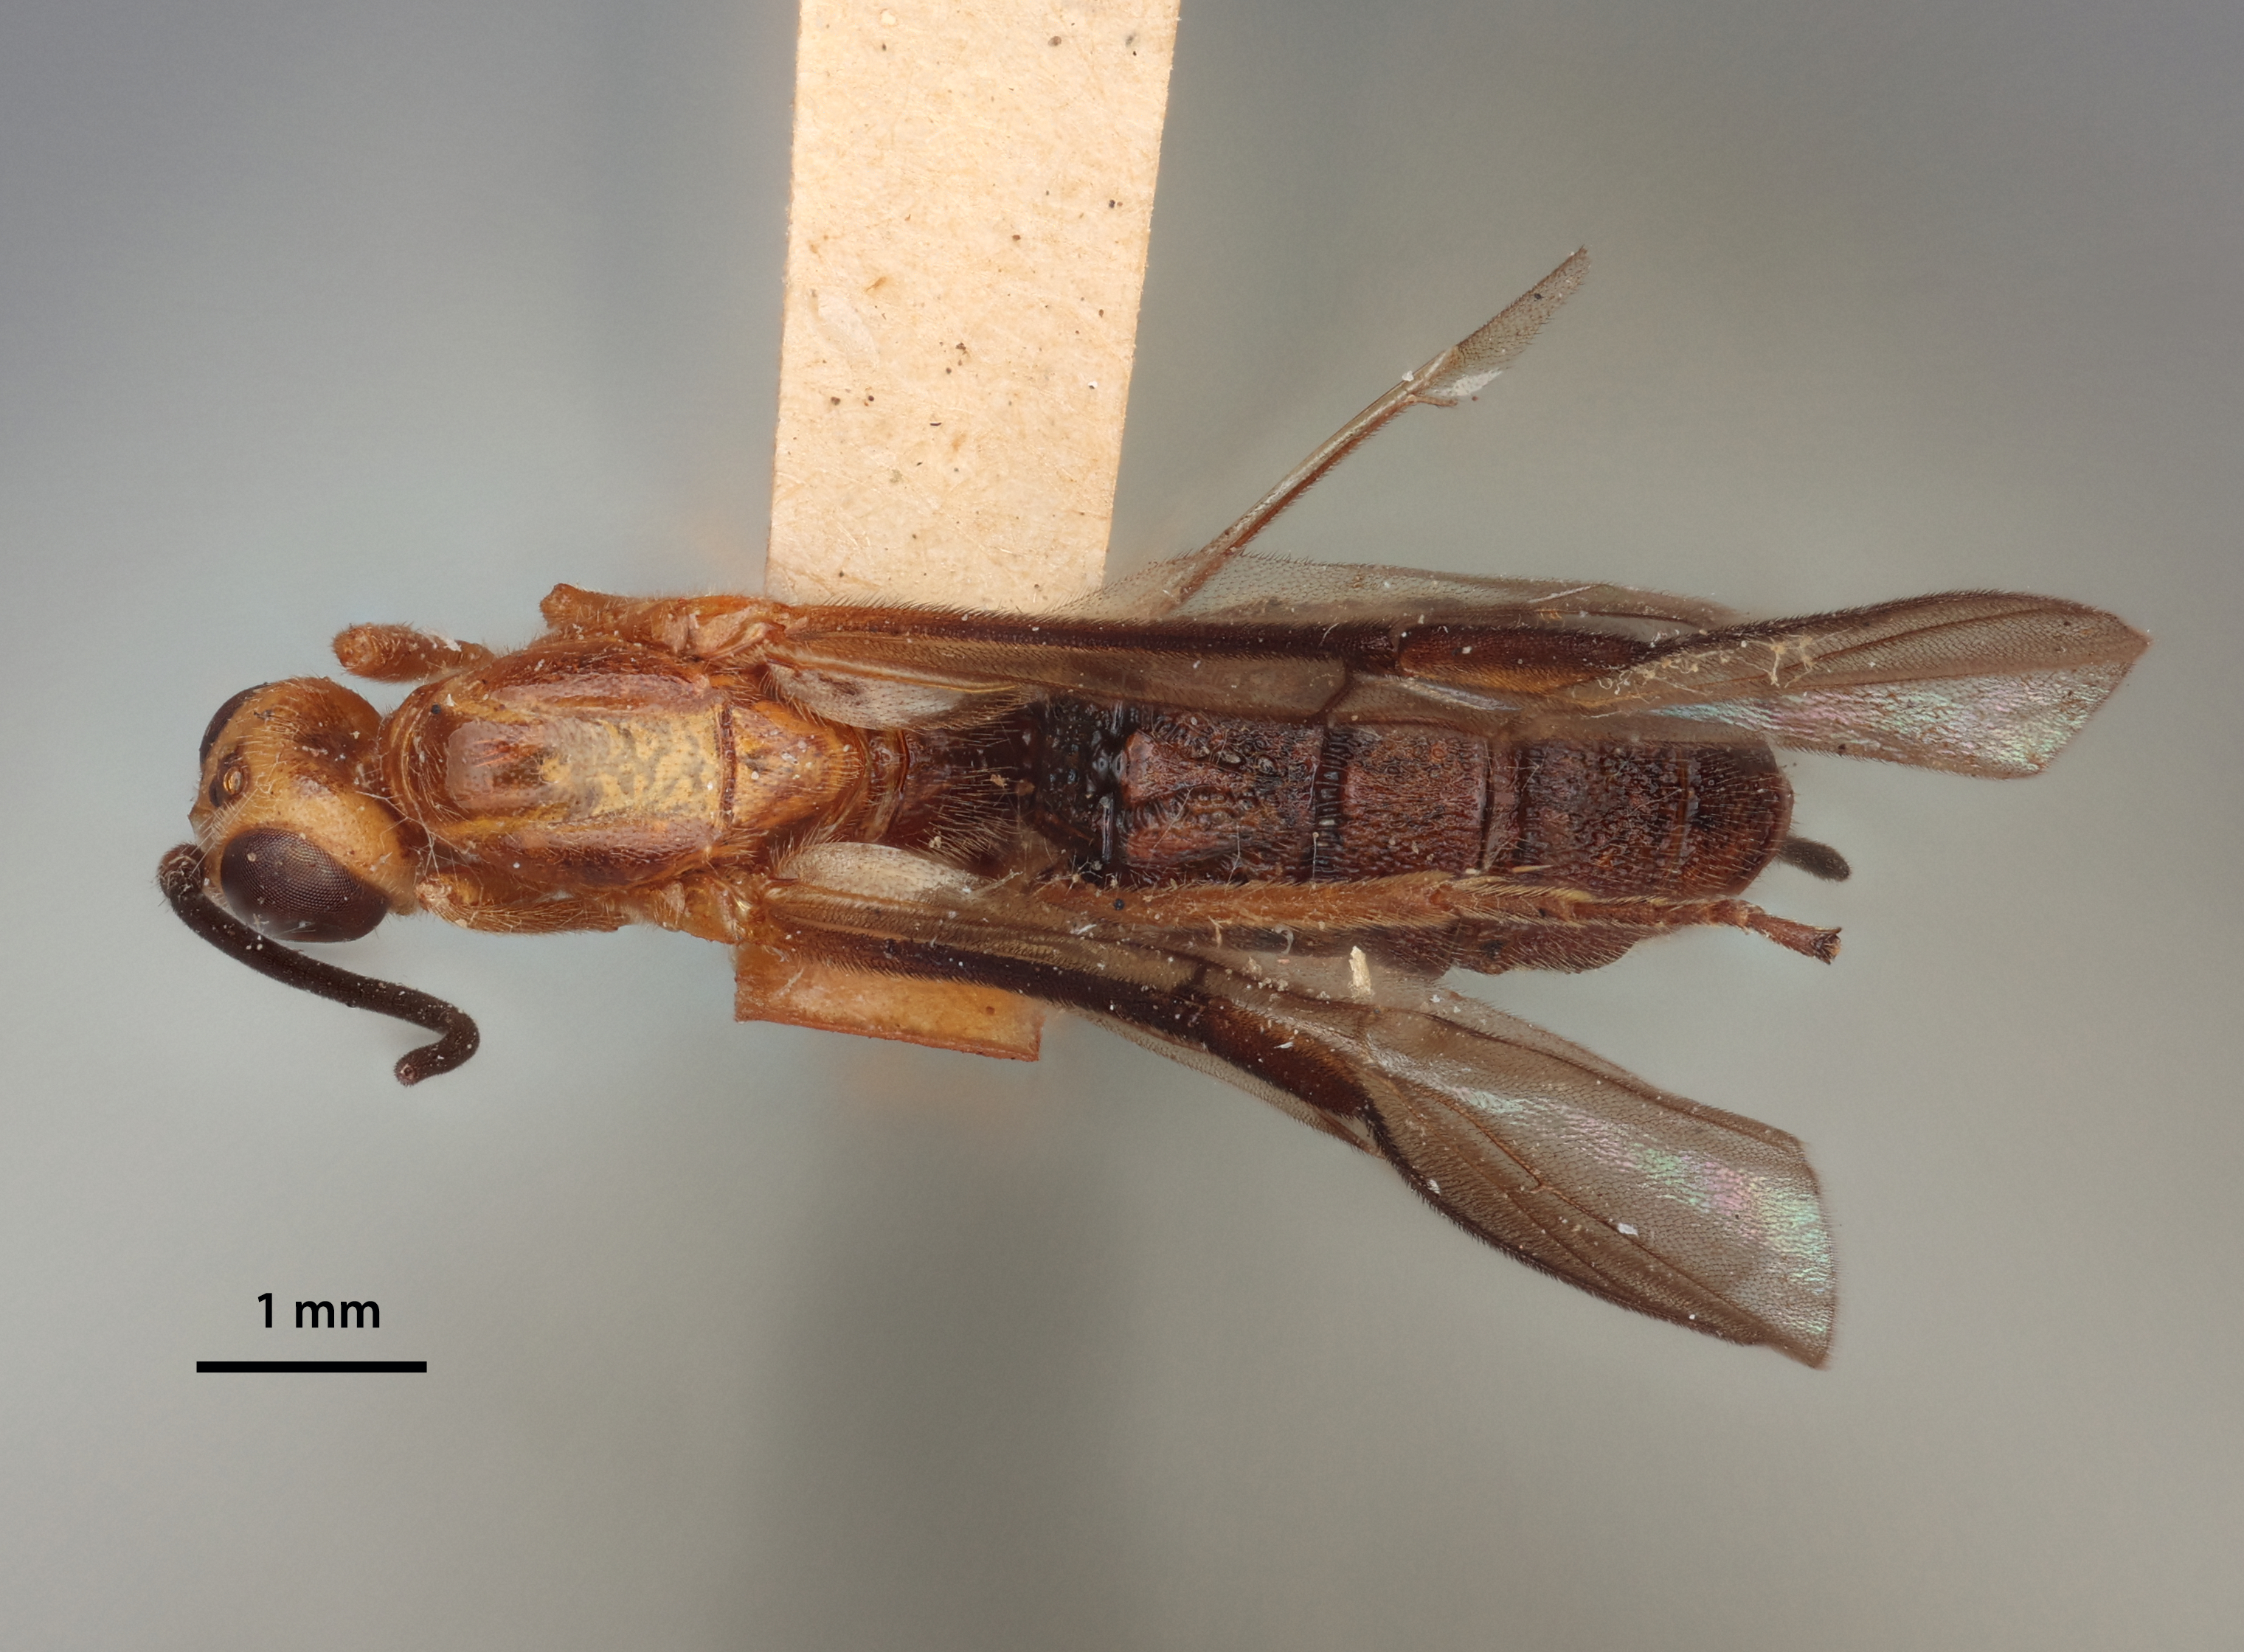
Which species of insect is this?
Aphrastobracon monothrix
